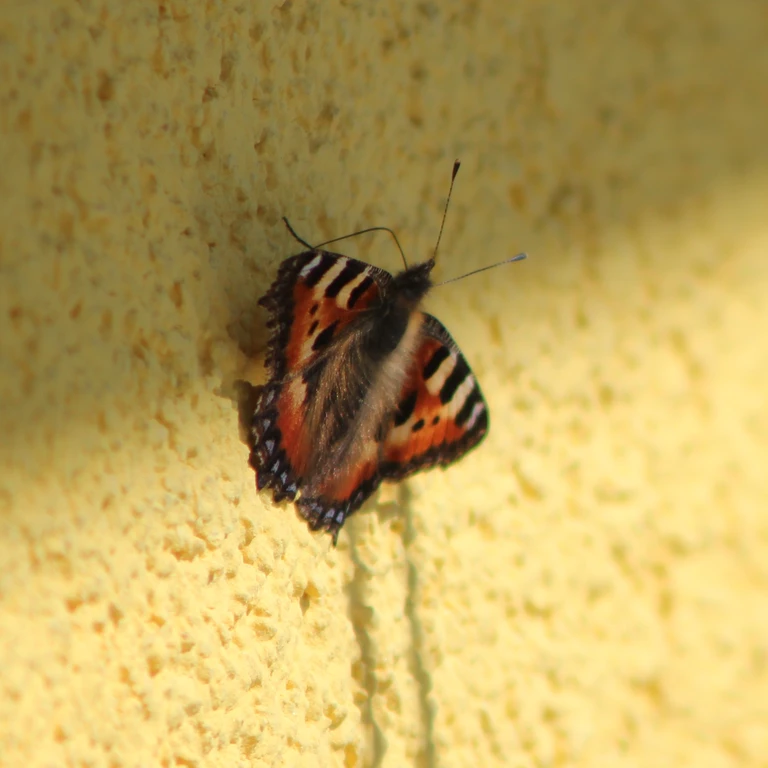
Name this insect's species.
Aglais urticae
